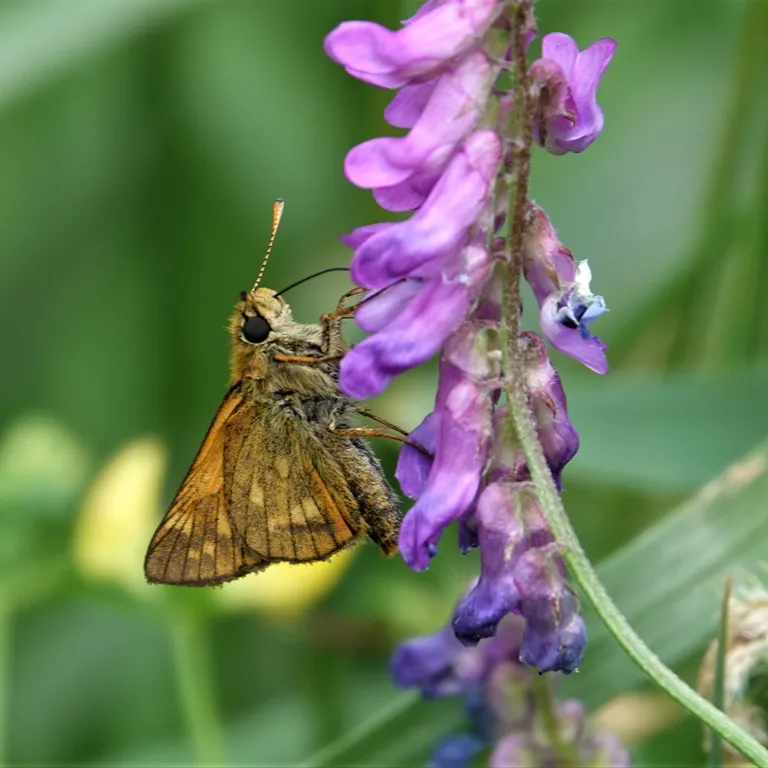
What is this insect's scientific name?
Ochlodes sylvanus (also Ochlodes venata)
